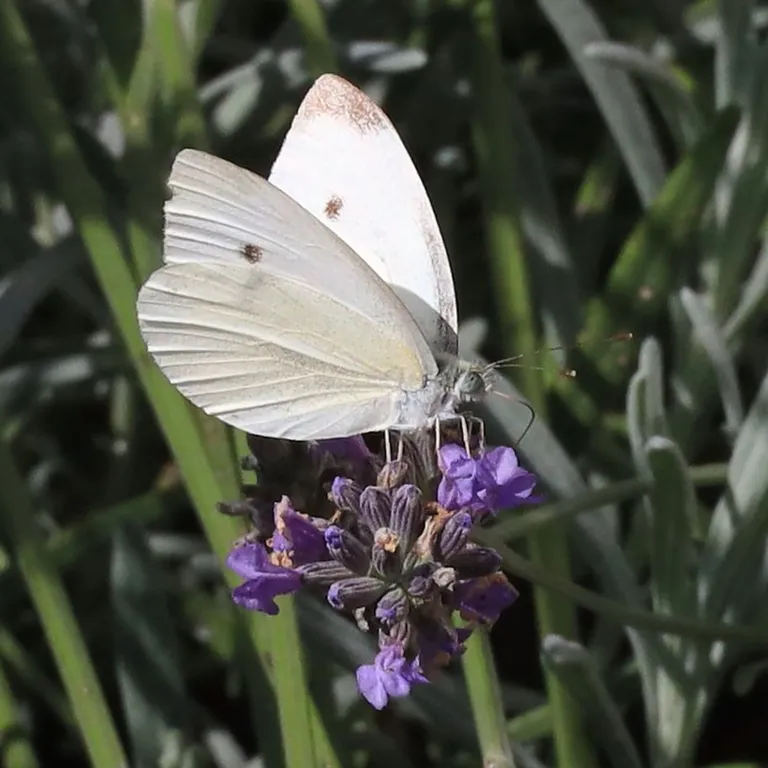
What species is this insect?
Pieris rapae
